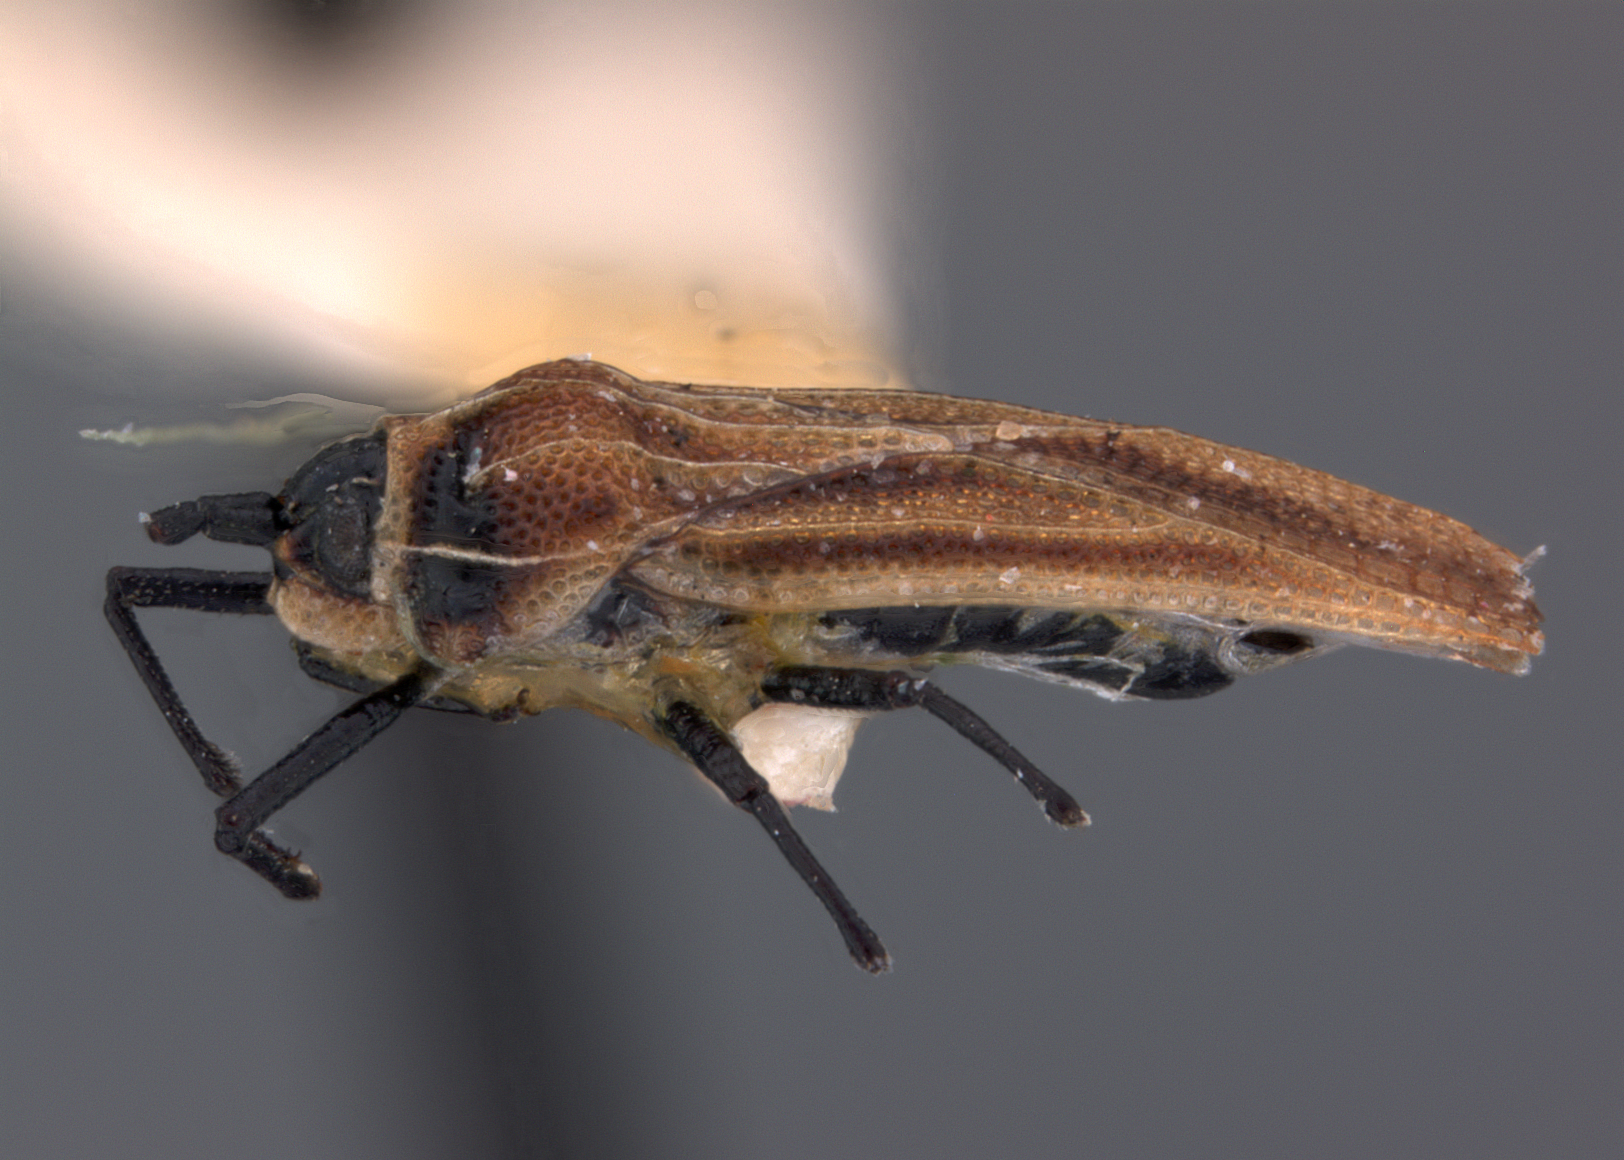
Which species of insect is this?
Epimixia evansi
